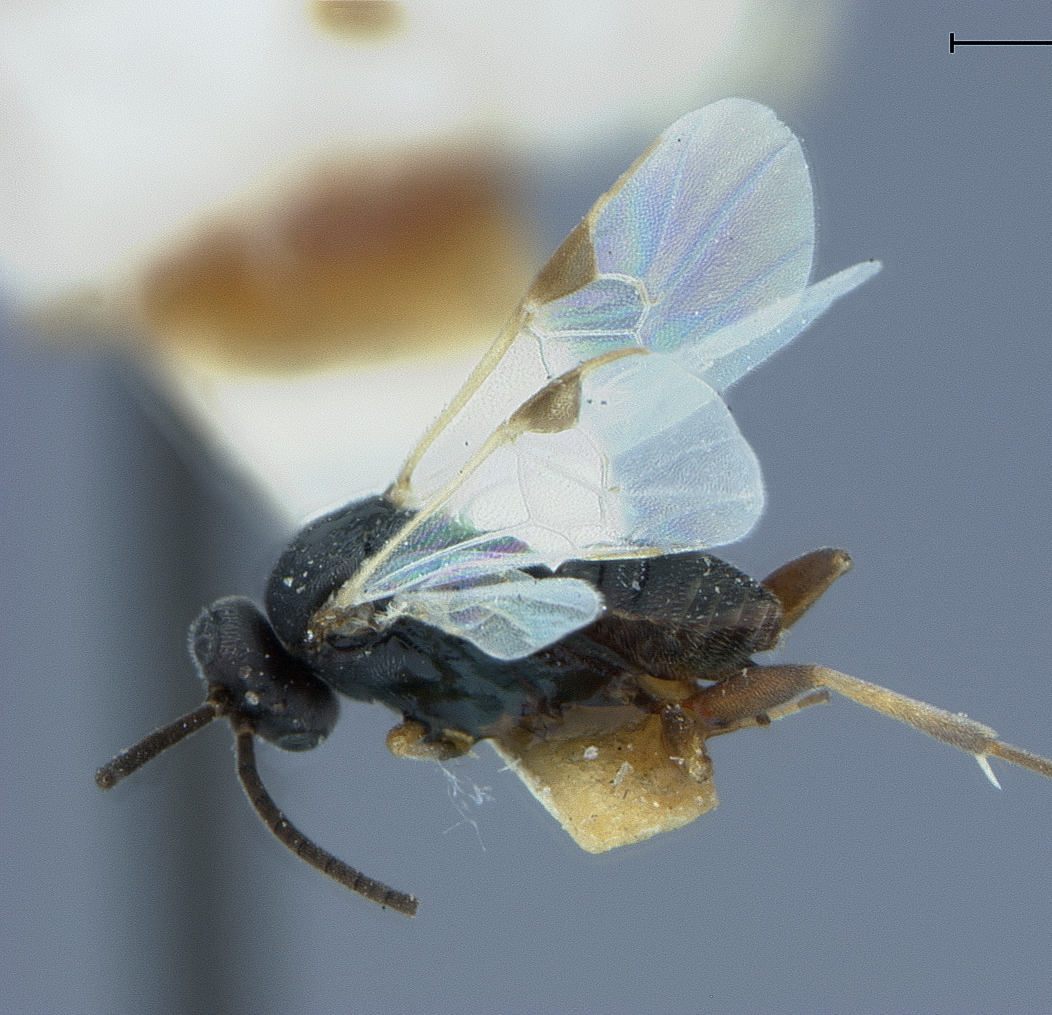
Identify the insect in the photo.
Apanteles nemoriae
